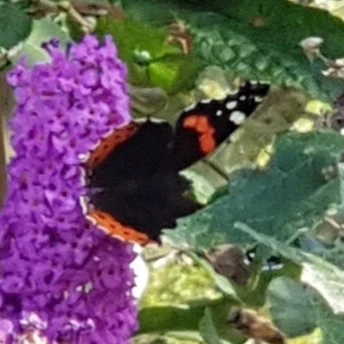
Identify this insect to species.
Vanessa atalanta
